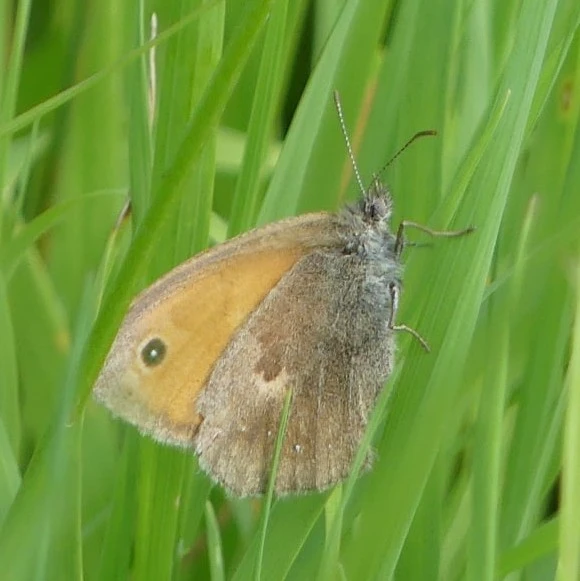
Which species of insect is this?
Coenonympha pamphilus
